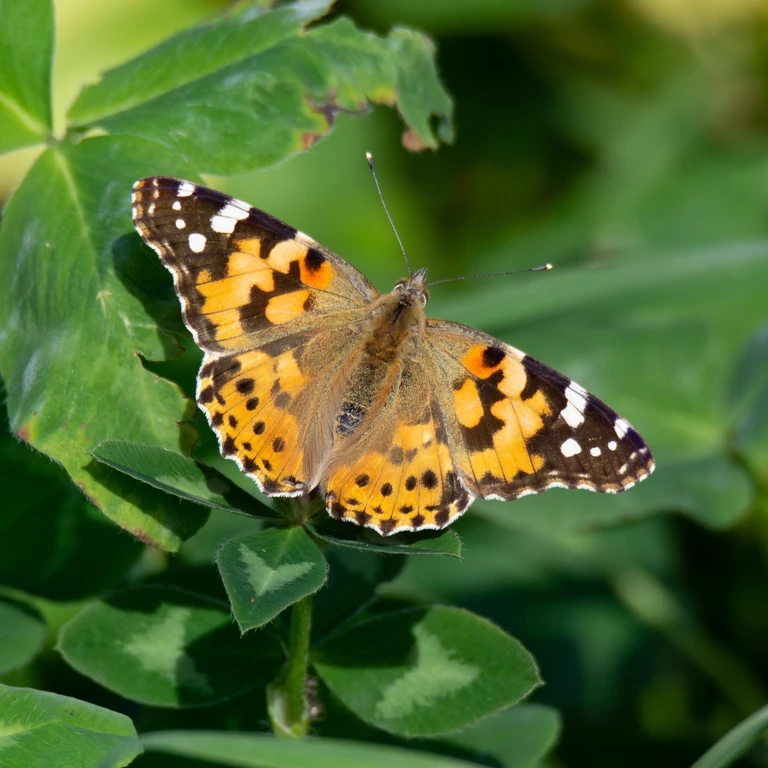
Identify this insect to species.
Vanessa cardui
